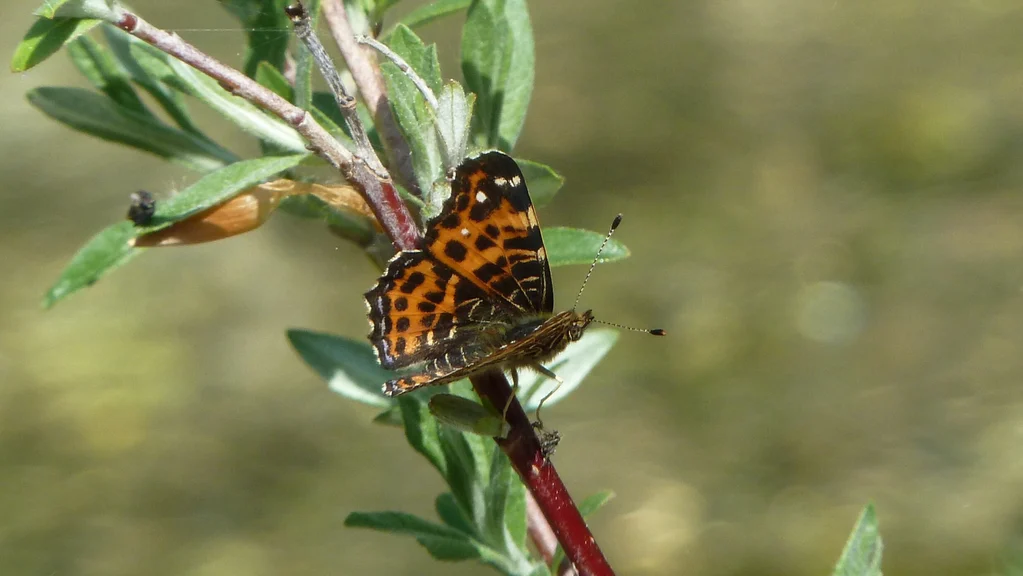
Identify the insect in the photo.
Araschnia levana
